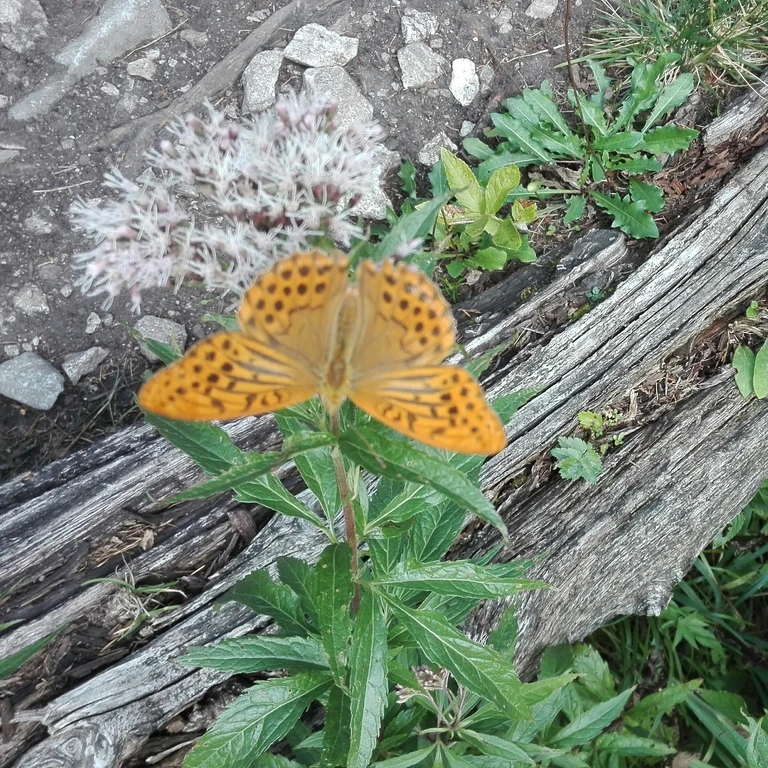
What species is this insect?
Argynnis paphia
